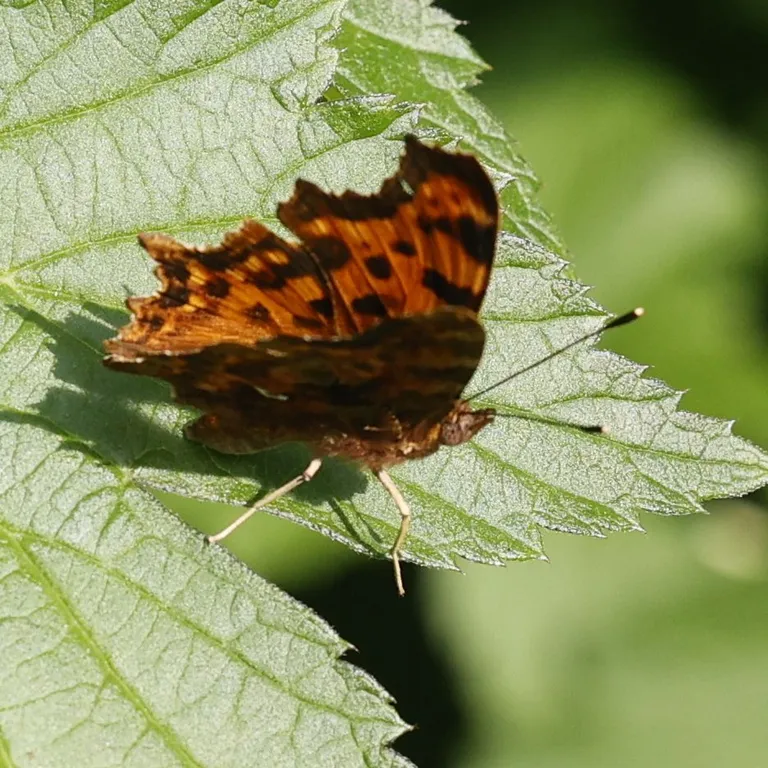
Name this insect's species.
Polygonia c-album
